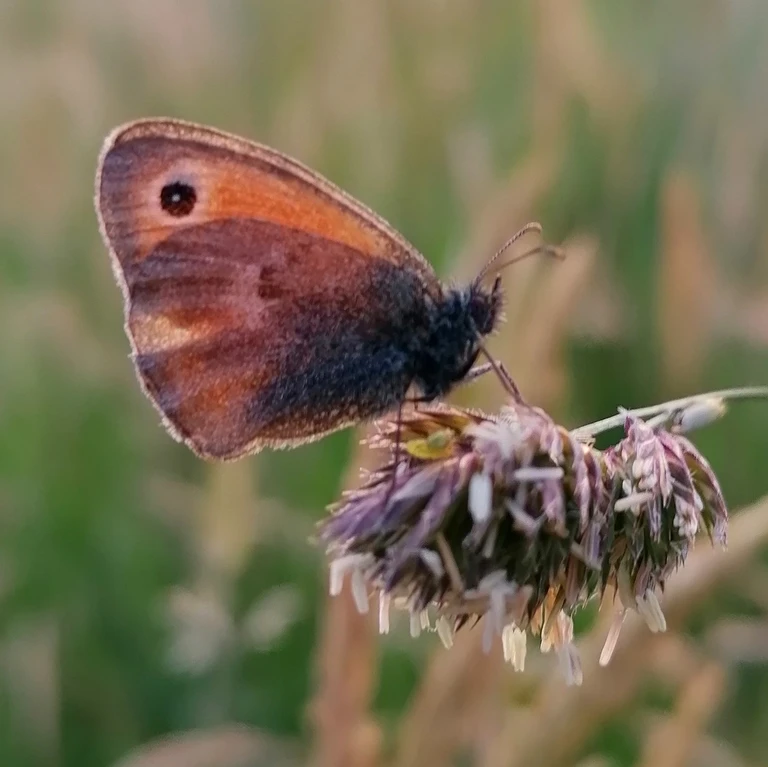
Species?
Coenonympha pamphilus
